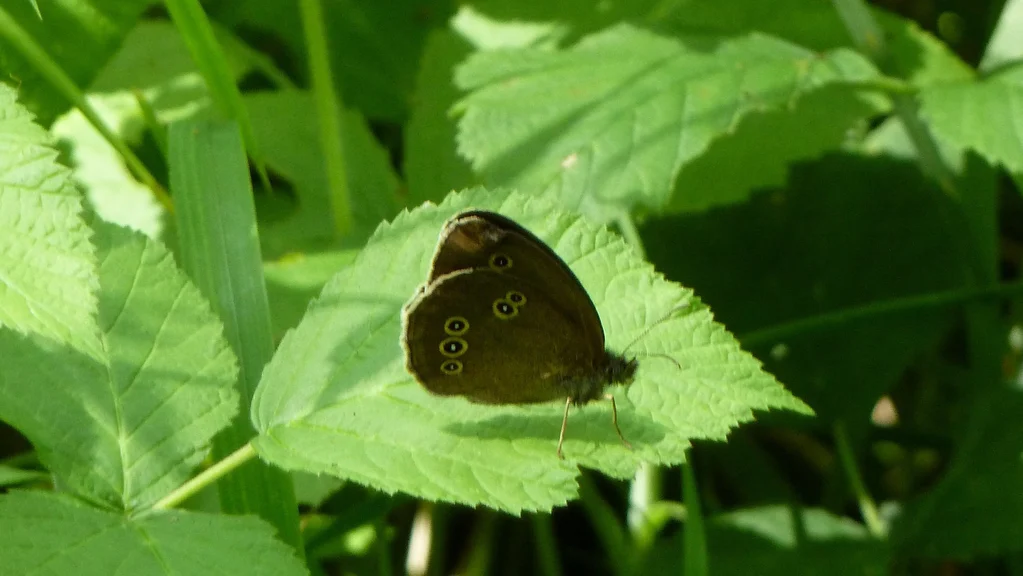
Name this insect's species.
Aphantopus hyperantus
